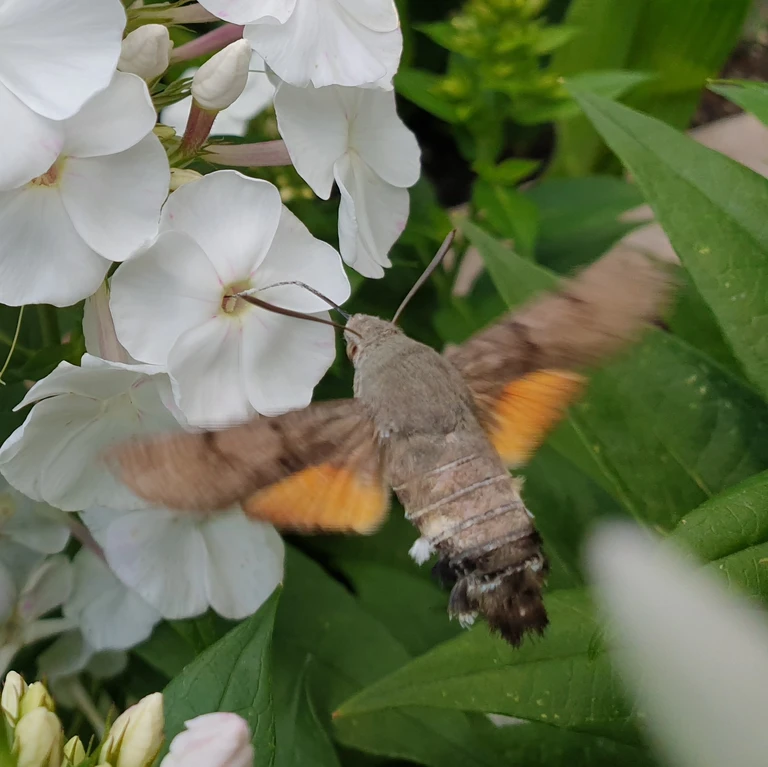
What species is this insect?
Macroglossum stellatarum
